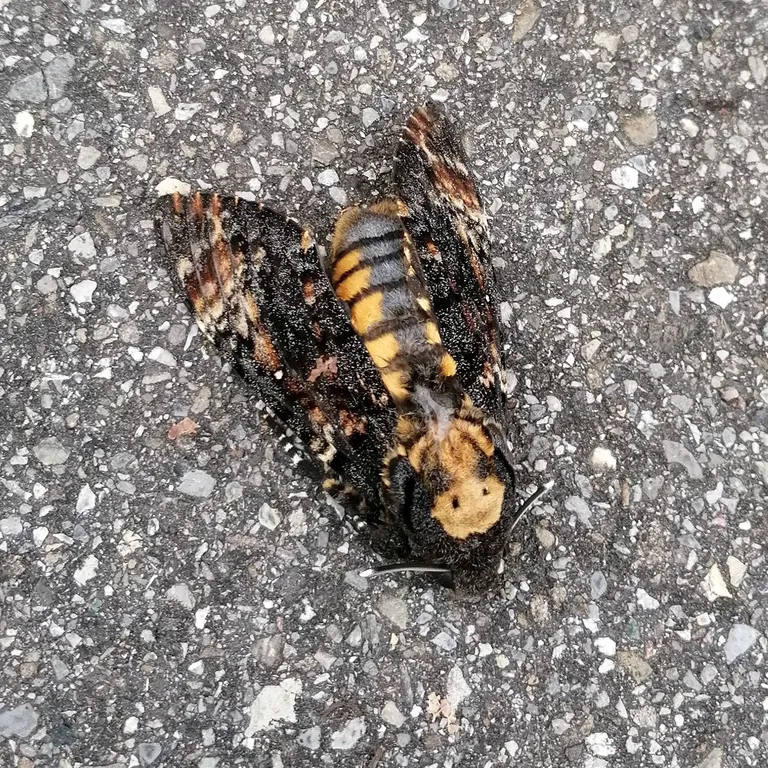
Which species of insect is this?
Acherontia atropos
